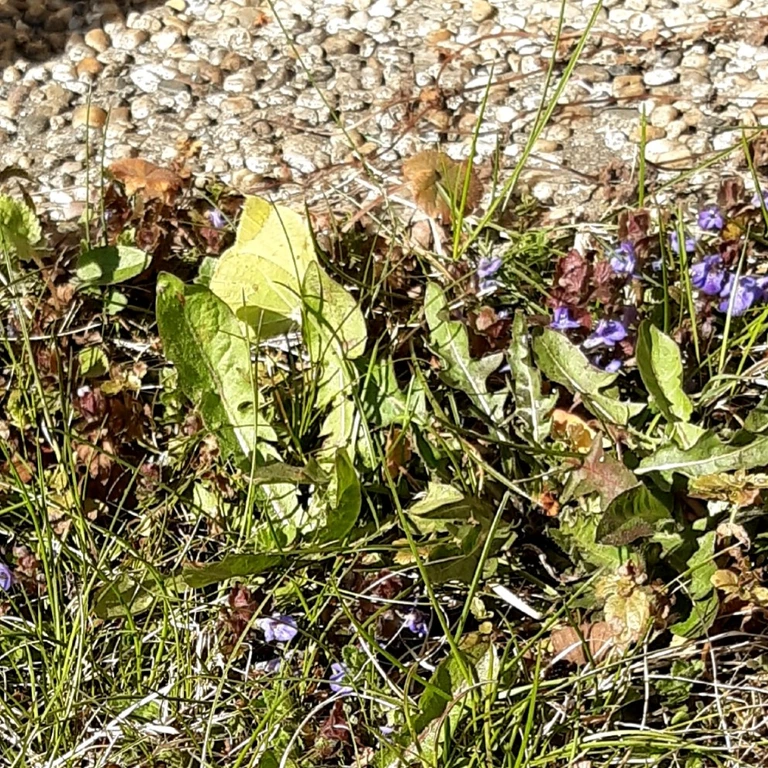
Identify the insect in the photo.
Gonepteryx rhamni
